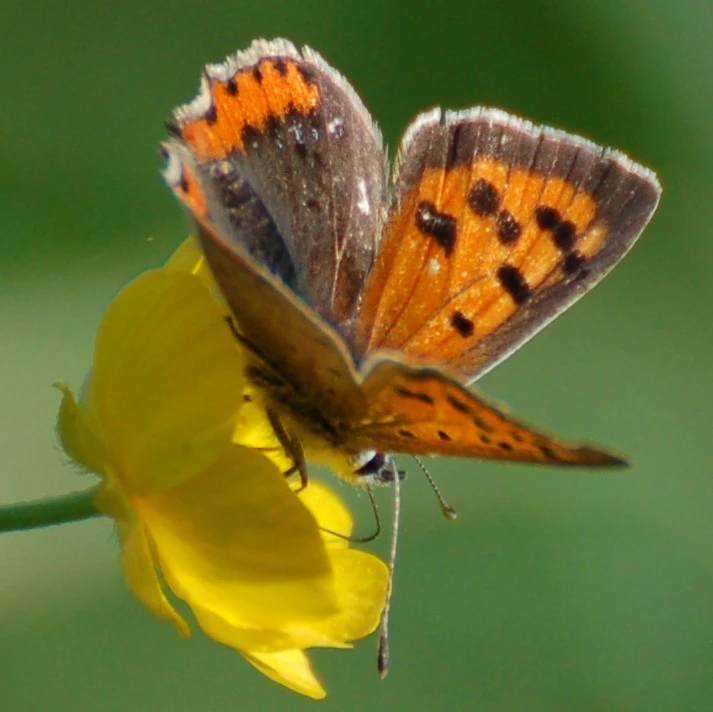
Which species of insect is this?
Lycaena phlaeas
